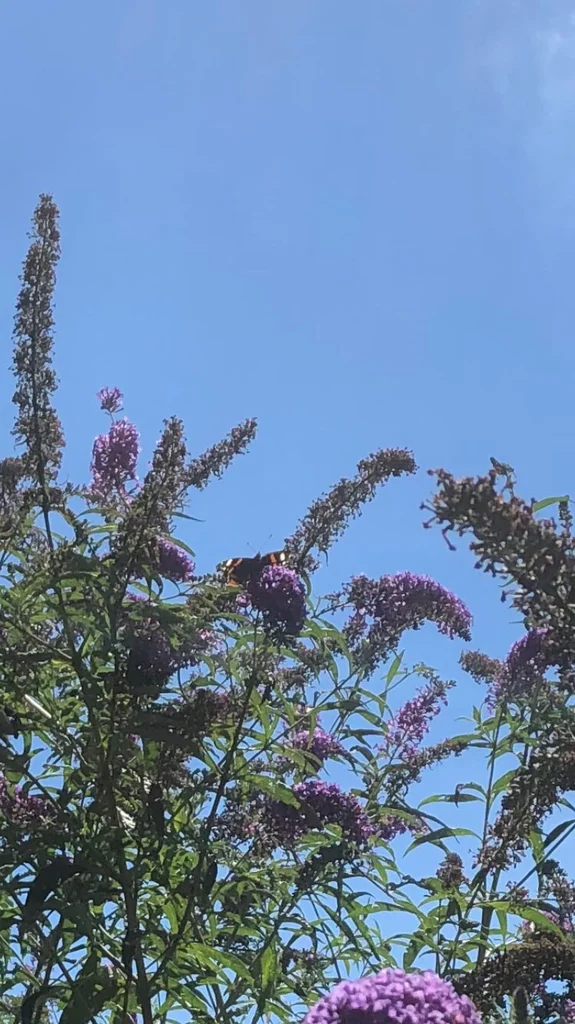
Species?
Vanessa atalanta
